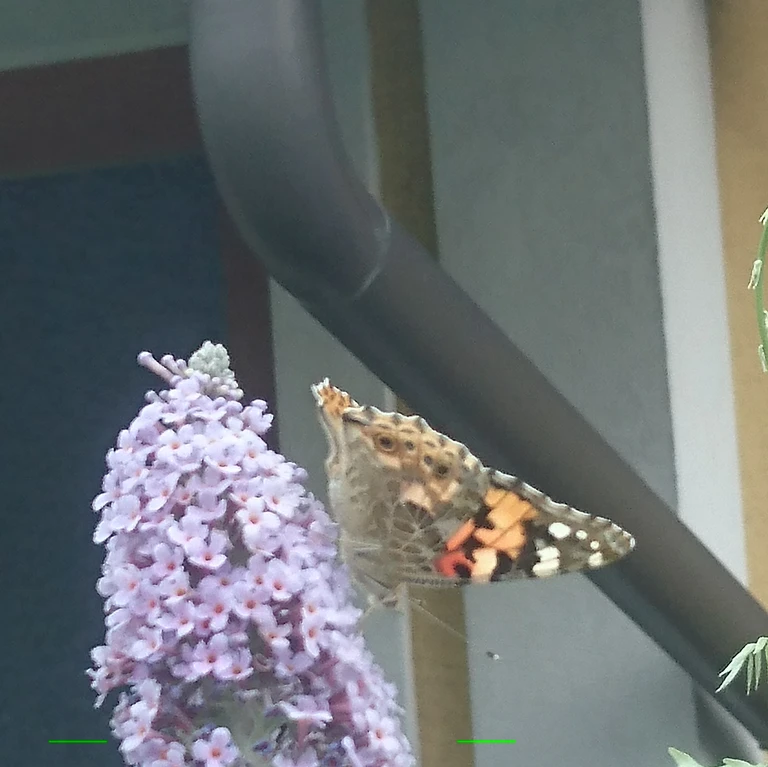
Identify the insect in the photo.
Vanessa cardui
